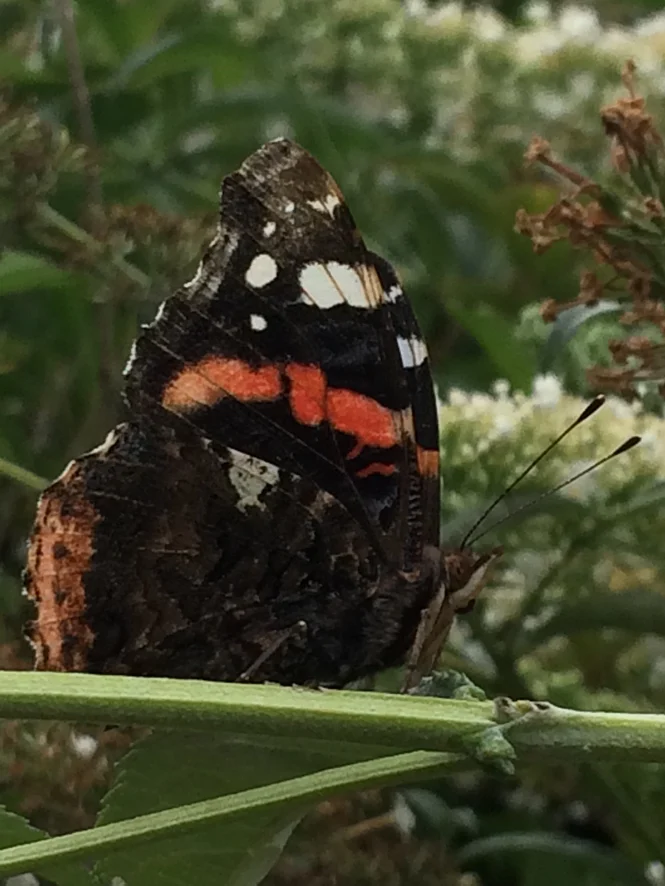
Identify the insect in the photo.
Vanessa atalanta
